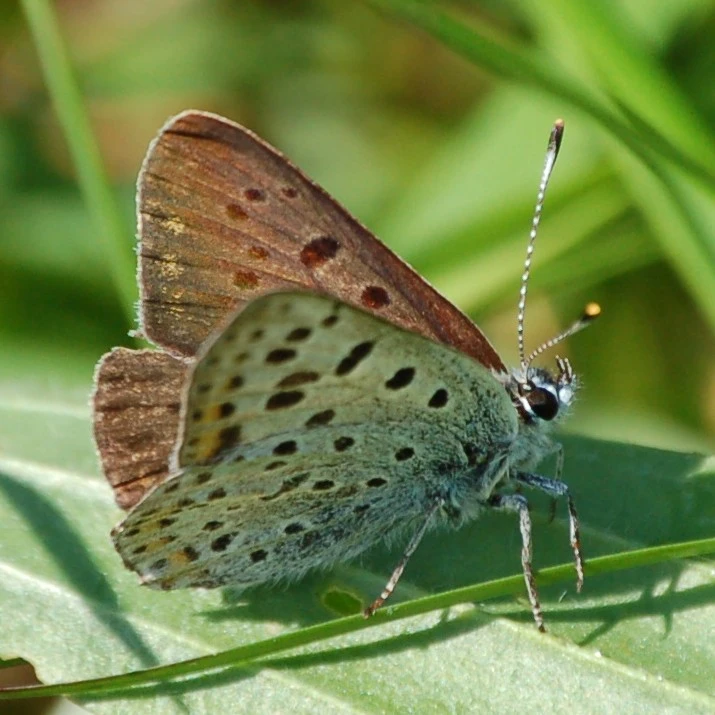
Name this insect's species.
Lycaena tityrus (also Loweia tityrus)
